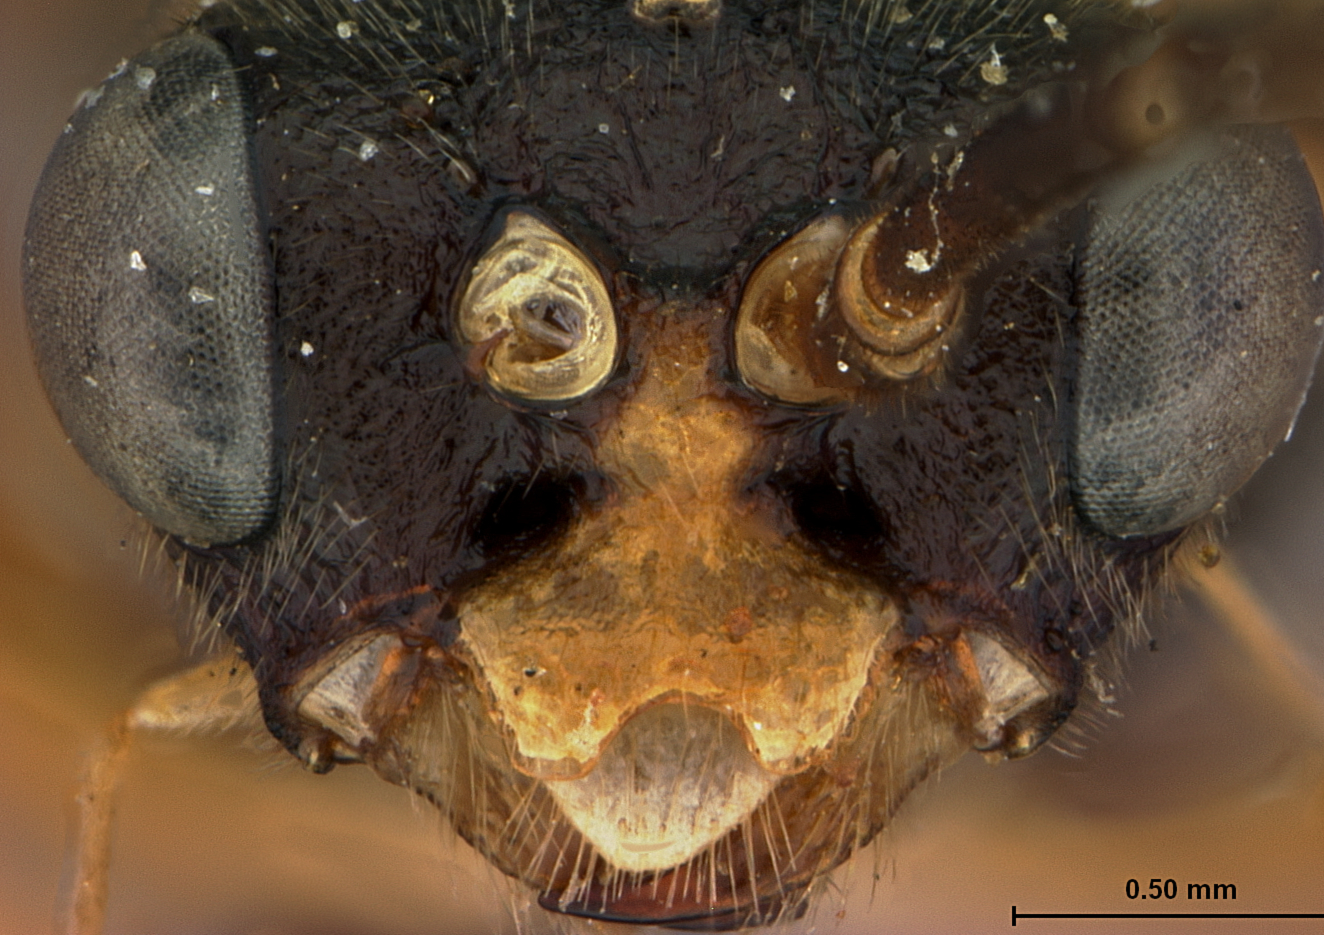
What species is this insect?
Perineura turbata
